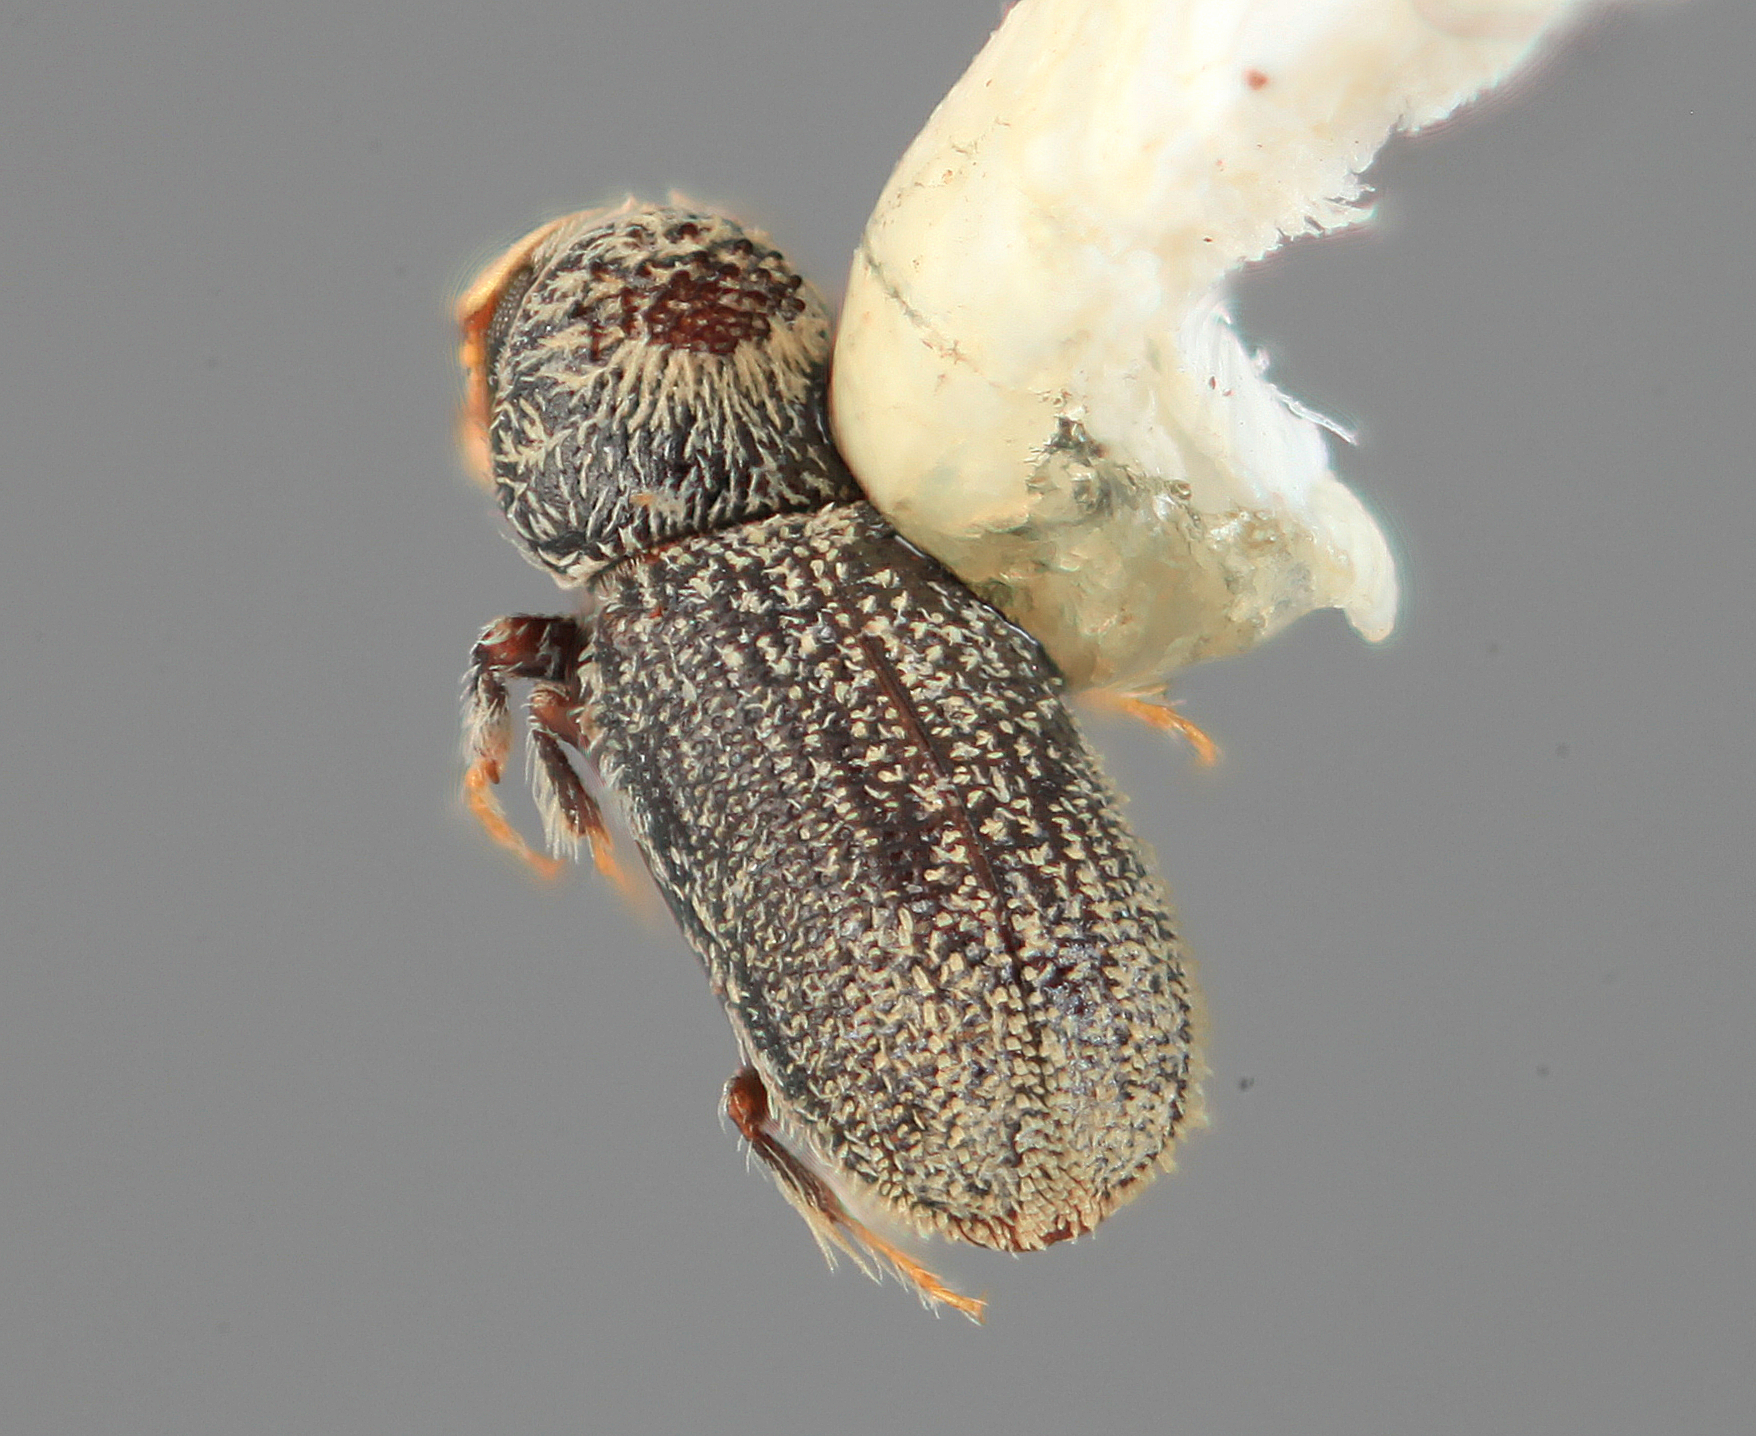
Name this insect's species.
Pseudothysanoes securus
